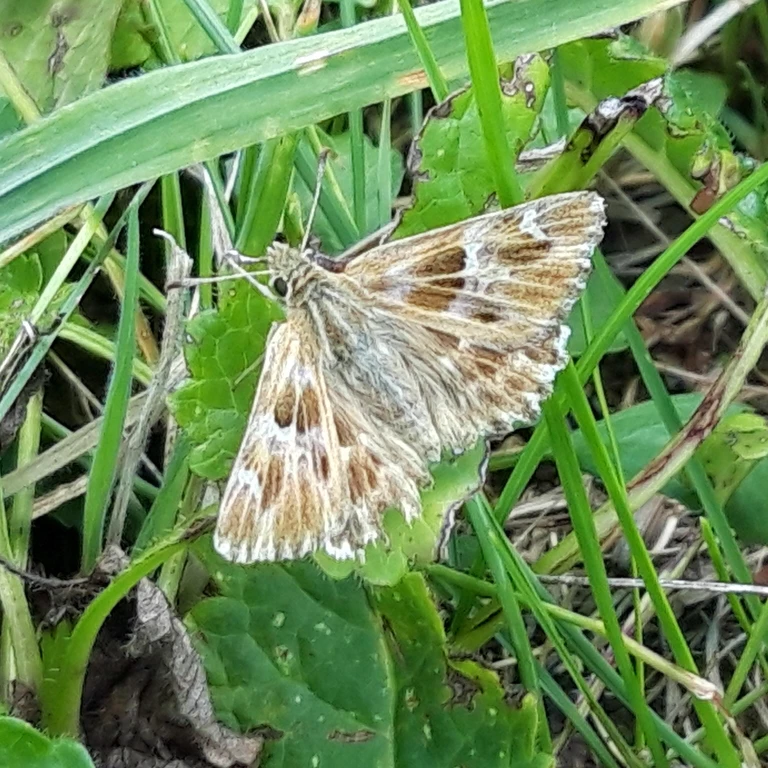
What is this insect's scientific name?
Muschampia floccifera (also Carcharodus floccifera)
